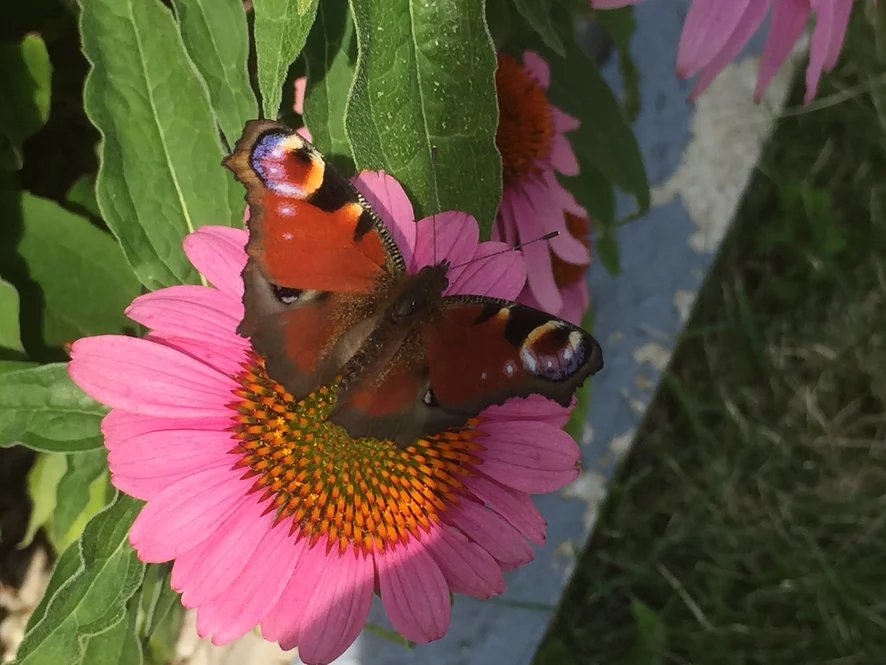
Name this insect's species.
Aglais io
